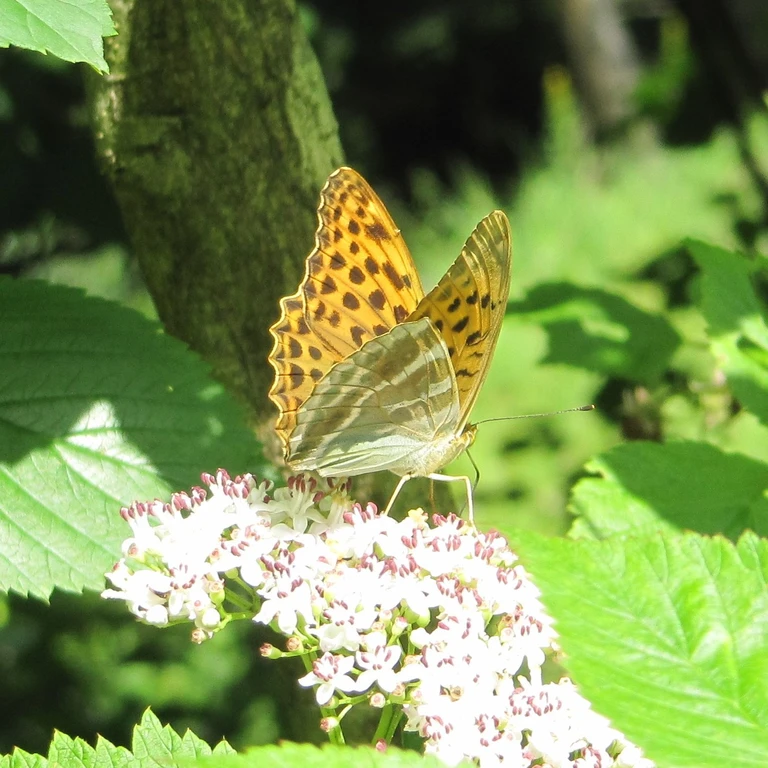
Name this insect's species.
Argynnis paphia
